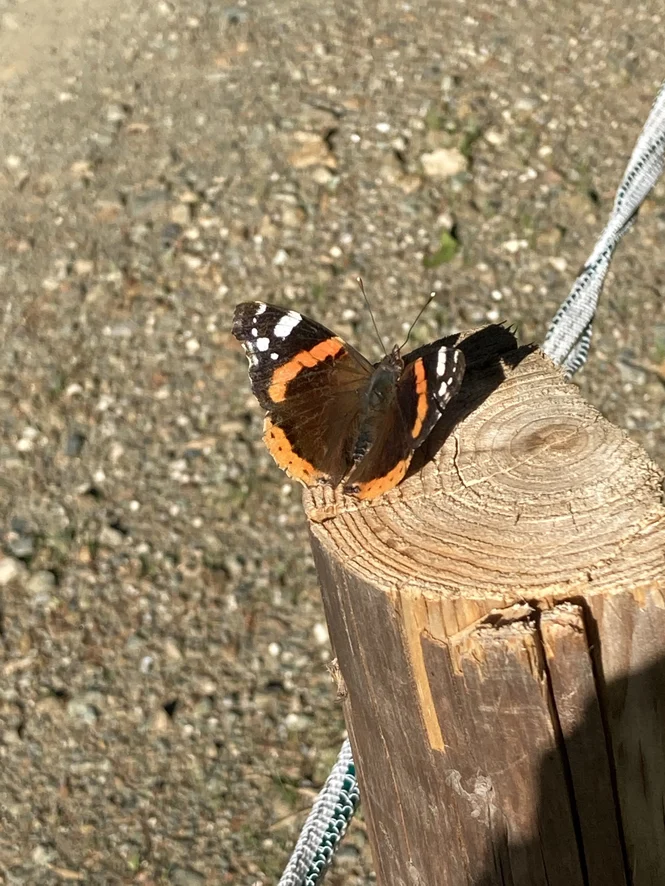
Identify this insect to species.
Vanessa atalanta
